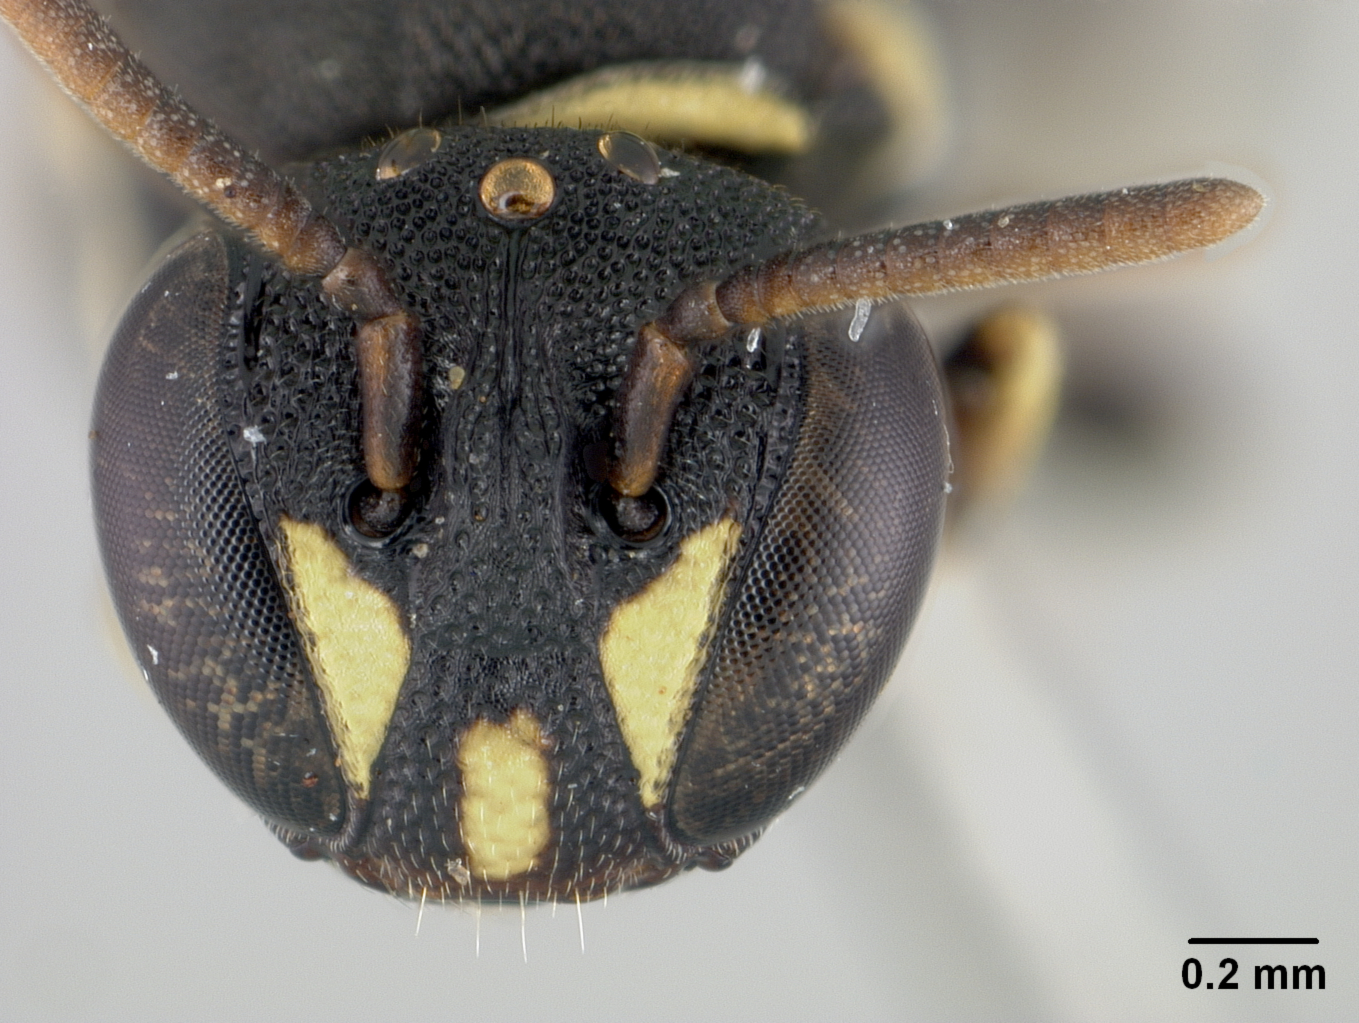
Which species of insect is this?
Hylaeus krombeini
